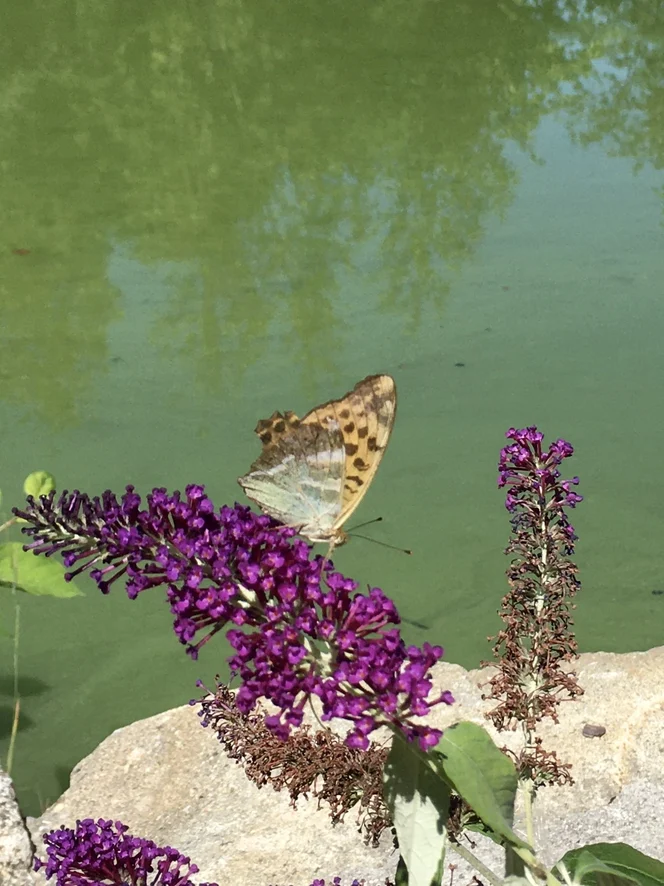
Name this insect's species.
Argynnis paphia
